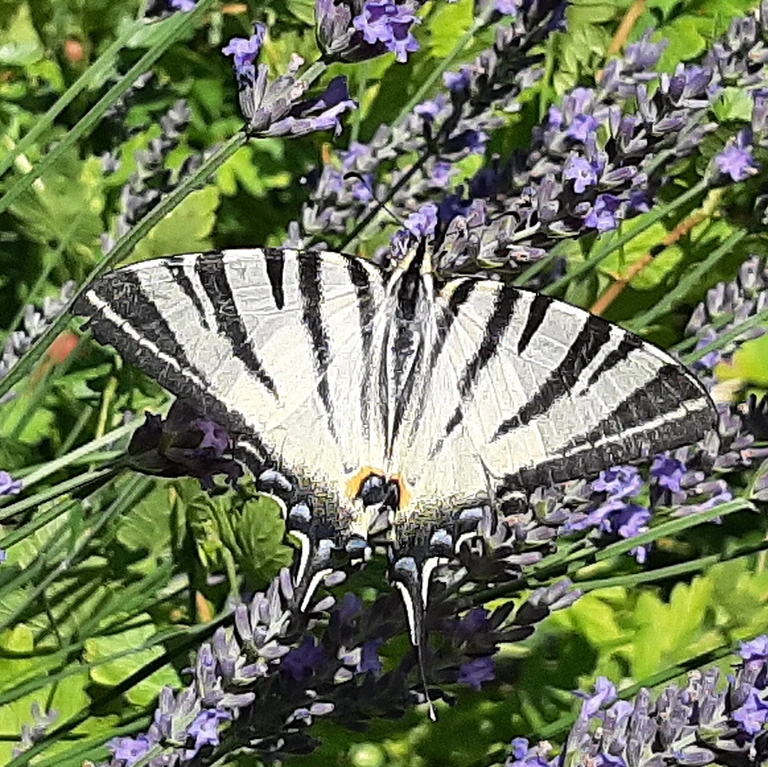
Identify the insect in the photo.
Iphiclides podalirius
